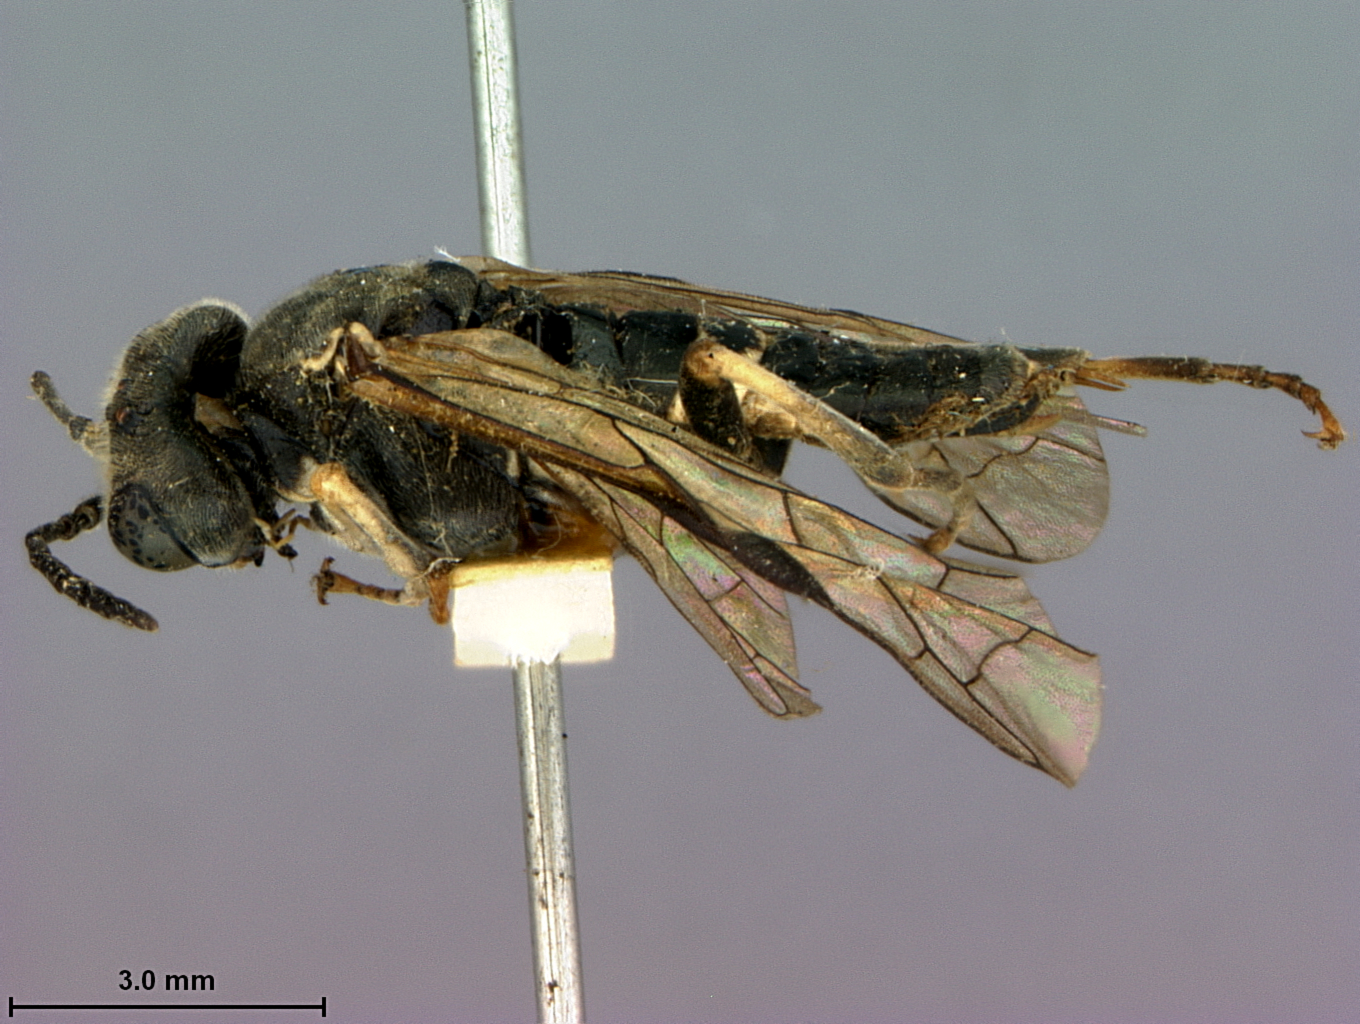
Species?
Macrophya fukaii
